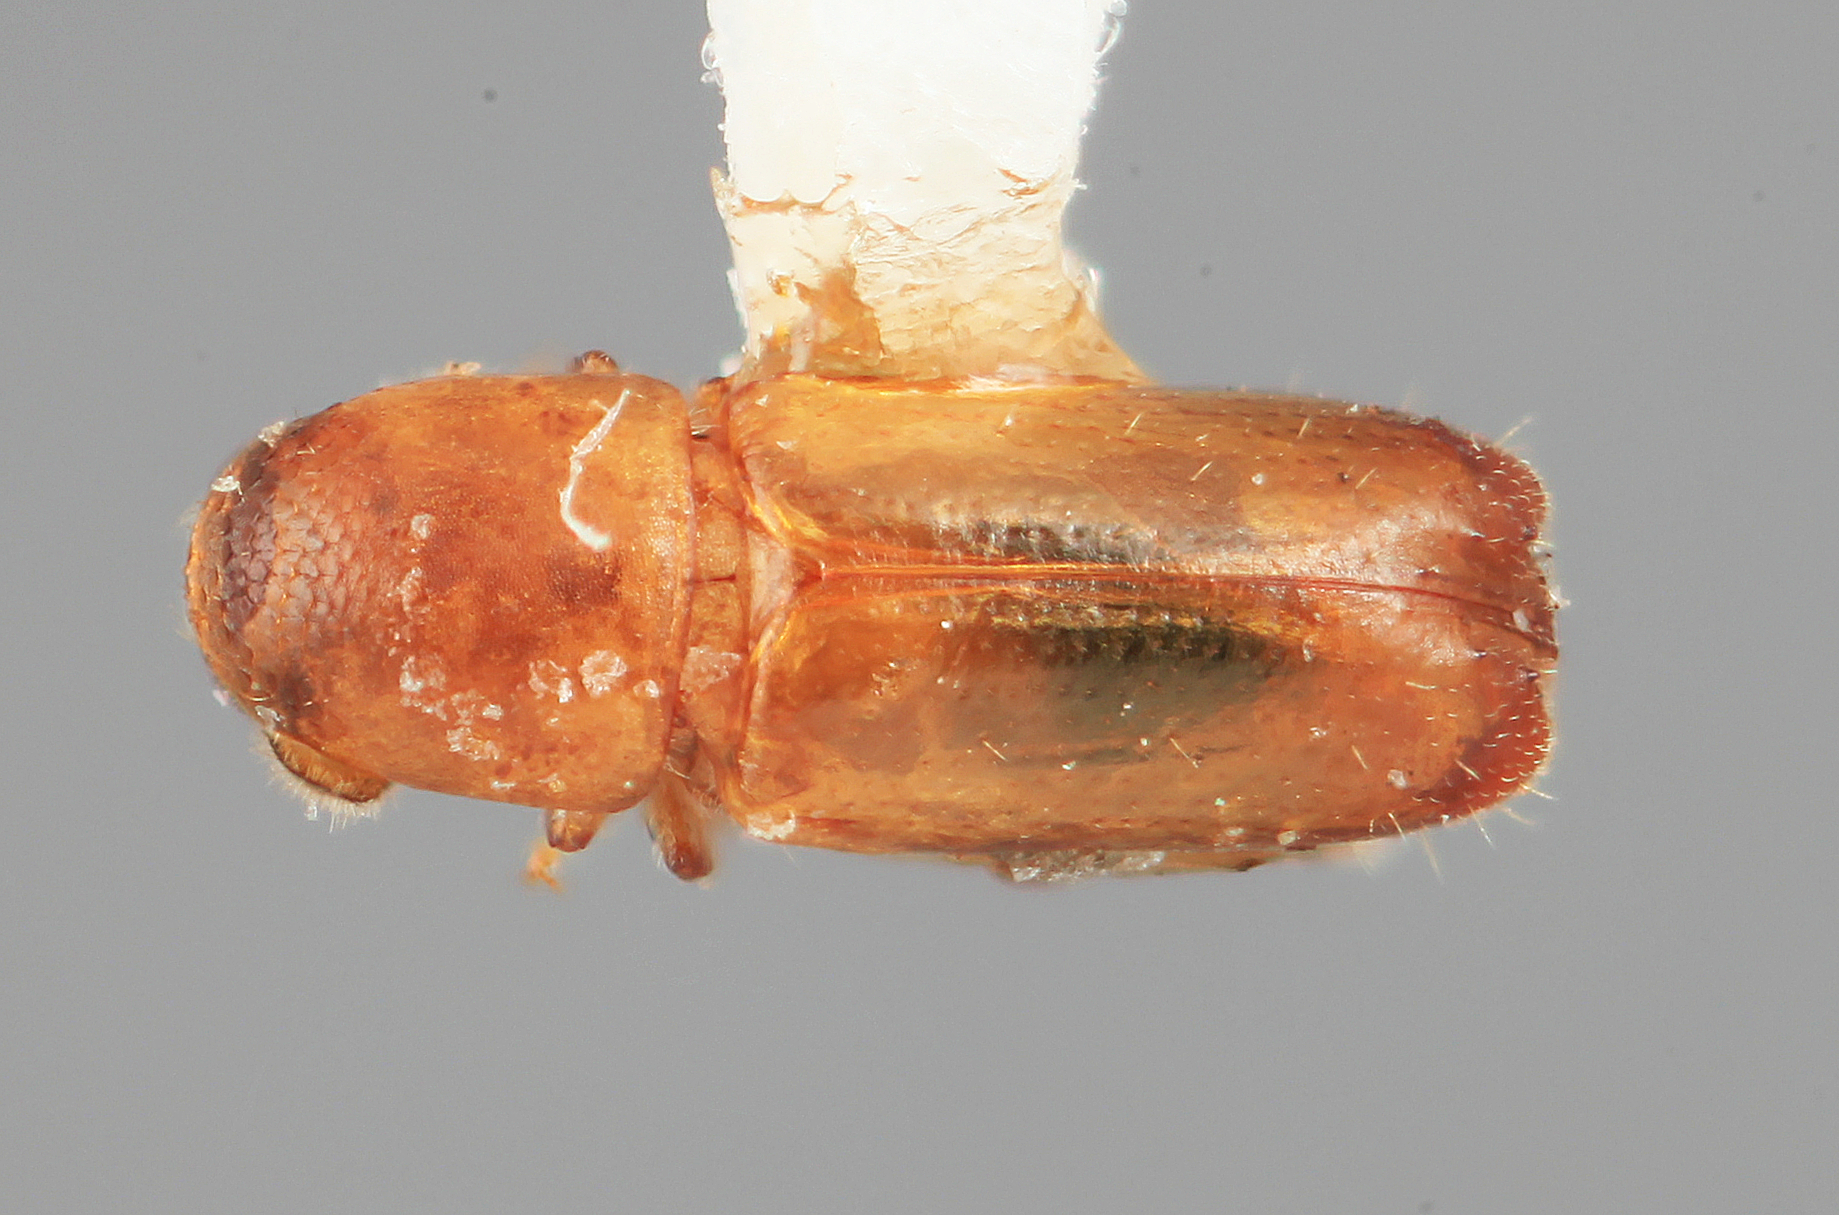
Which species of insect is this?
Microcorthylus dilutus
